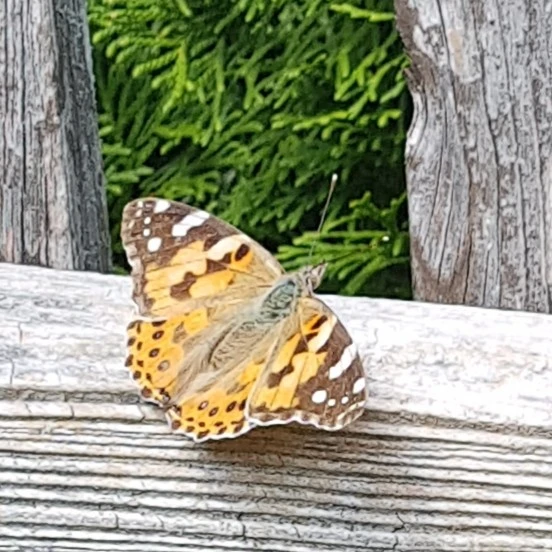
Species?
Vanessa cardui
